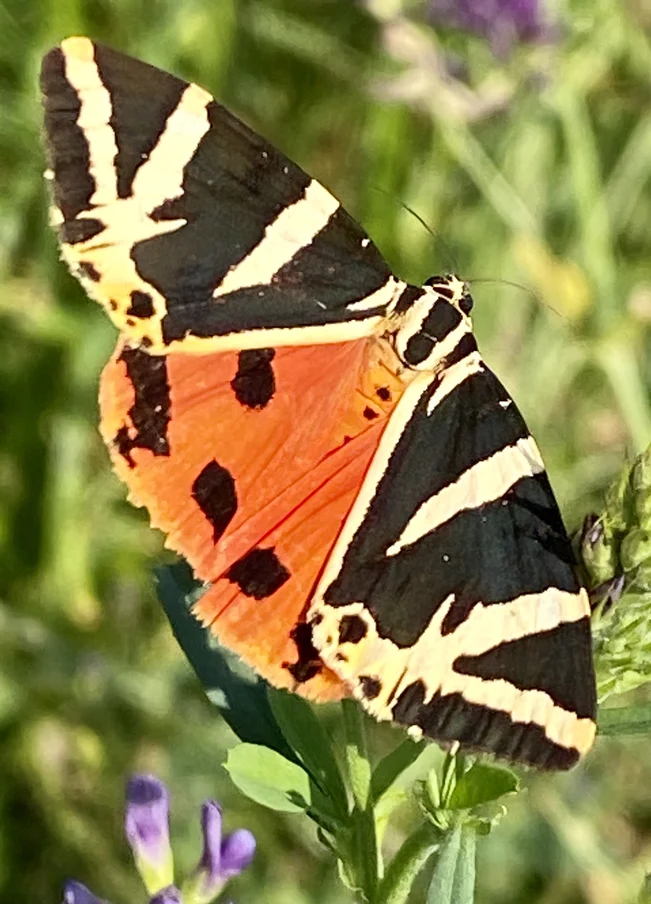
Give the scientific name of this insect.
Euplagia quadripunctaria
